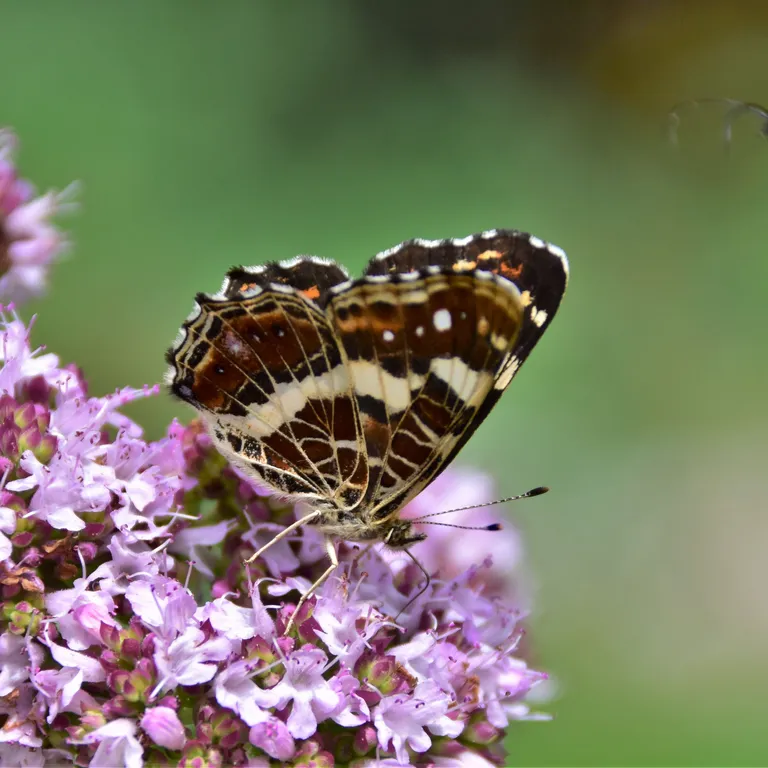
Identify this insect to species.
Araschnia levana
